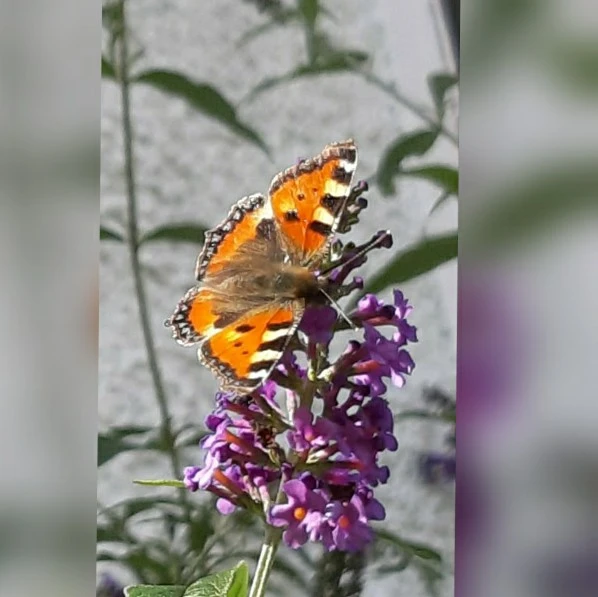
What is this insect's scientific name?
Aglais urticae
